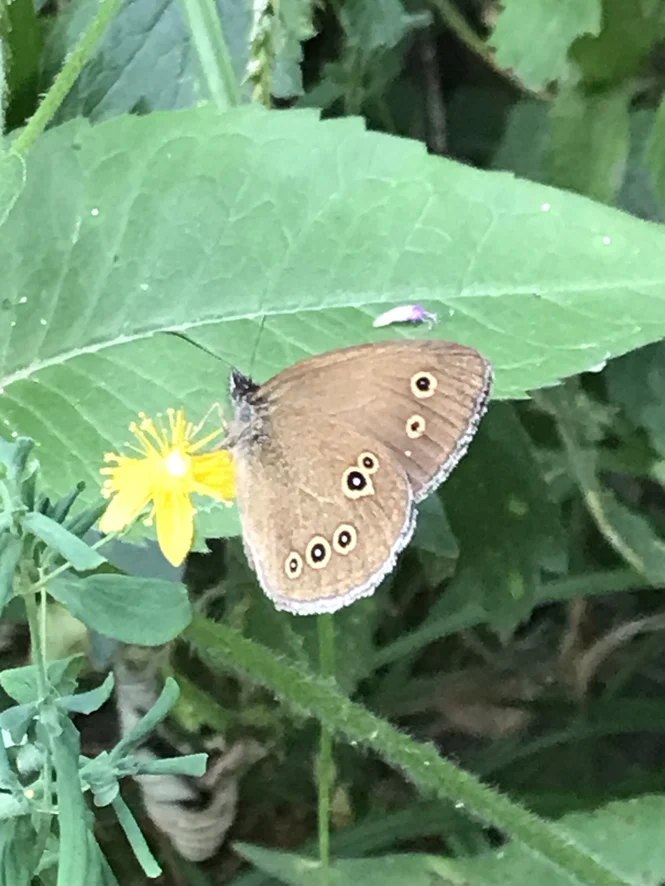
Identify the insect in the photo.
Aphantopus hyperantus
